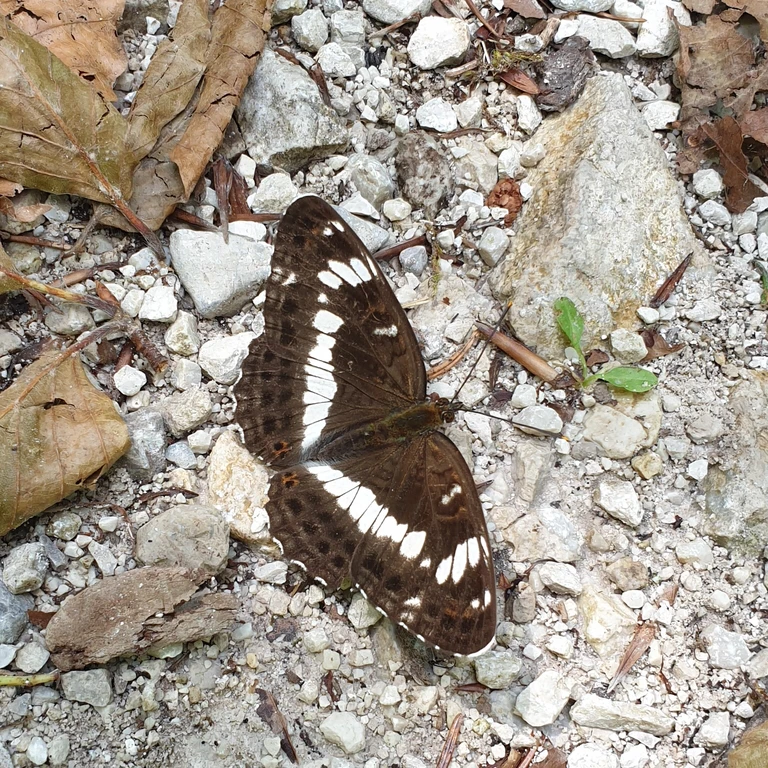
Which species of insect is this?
Limenitis camilla (also Ladoga camilla)
